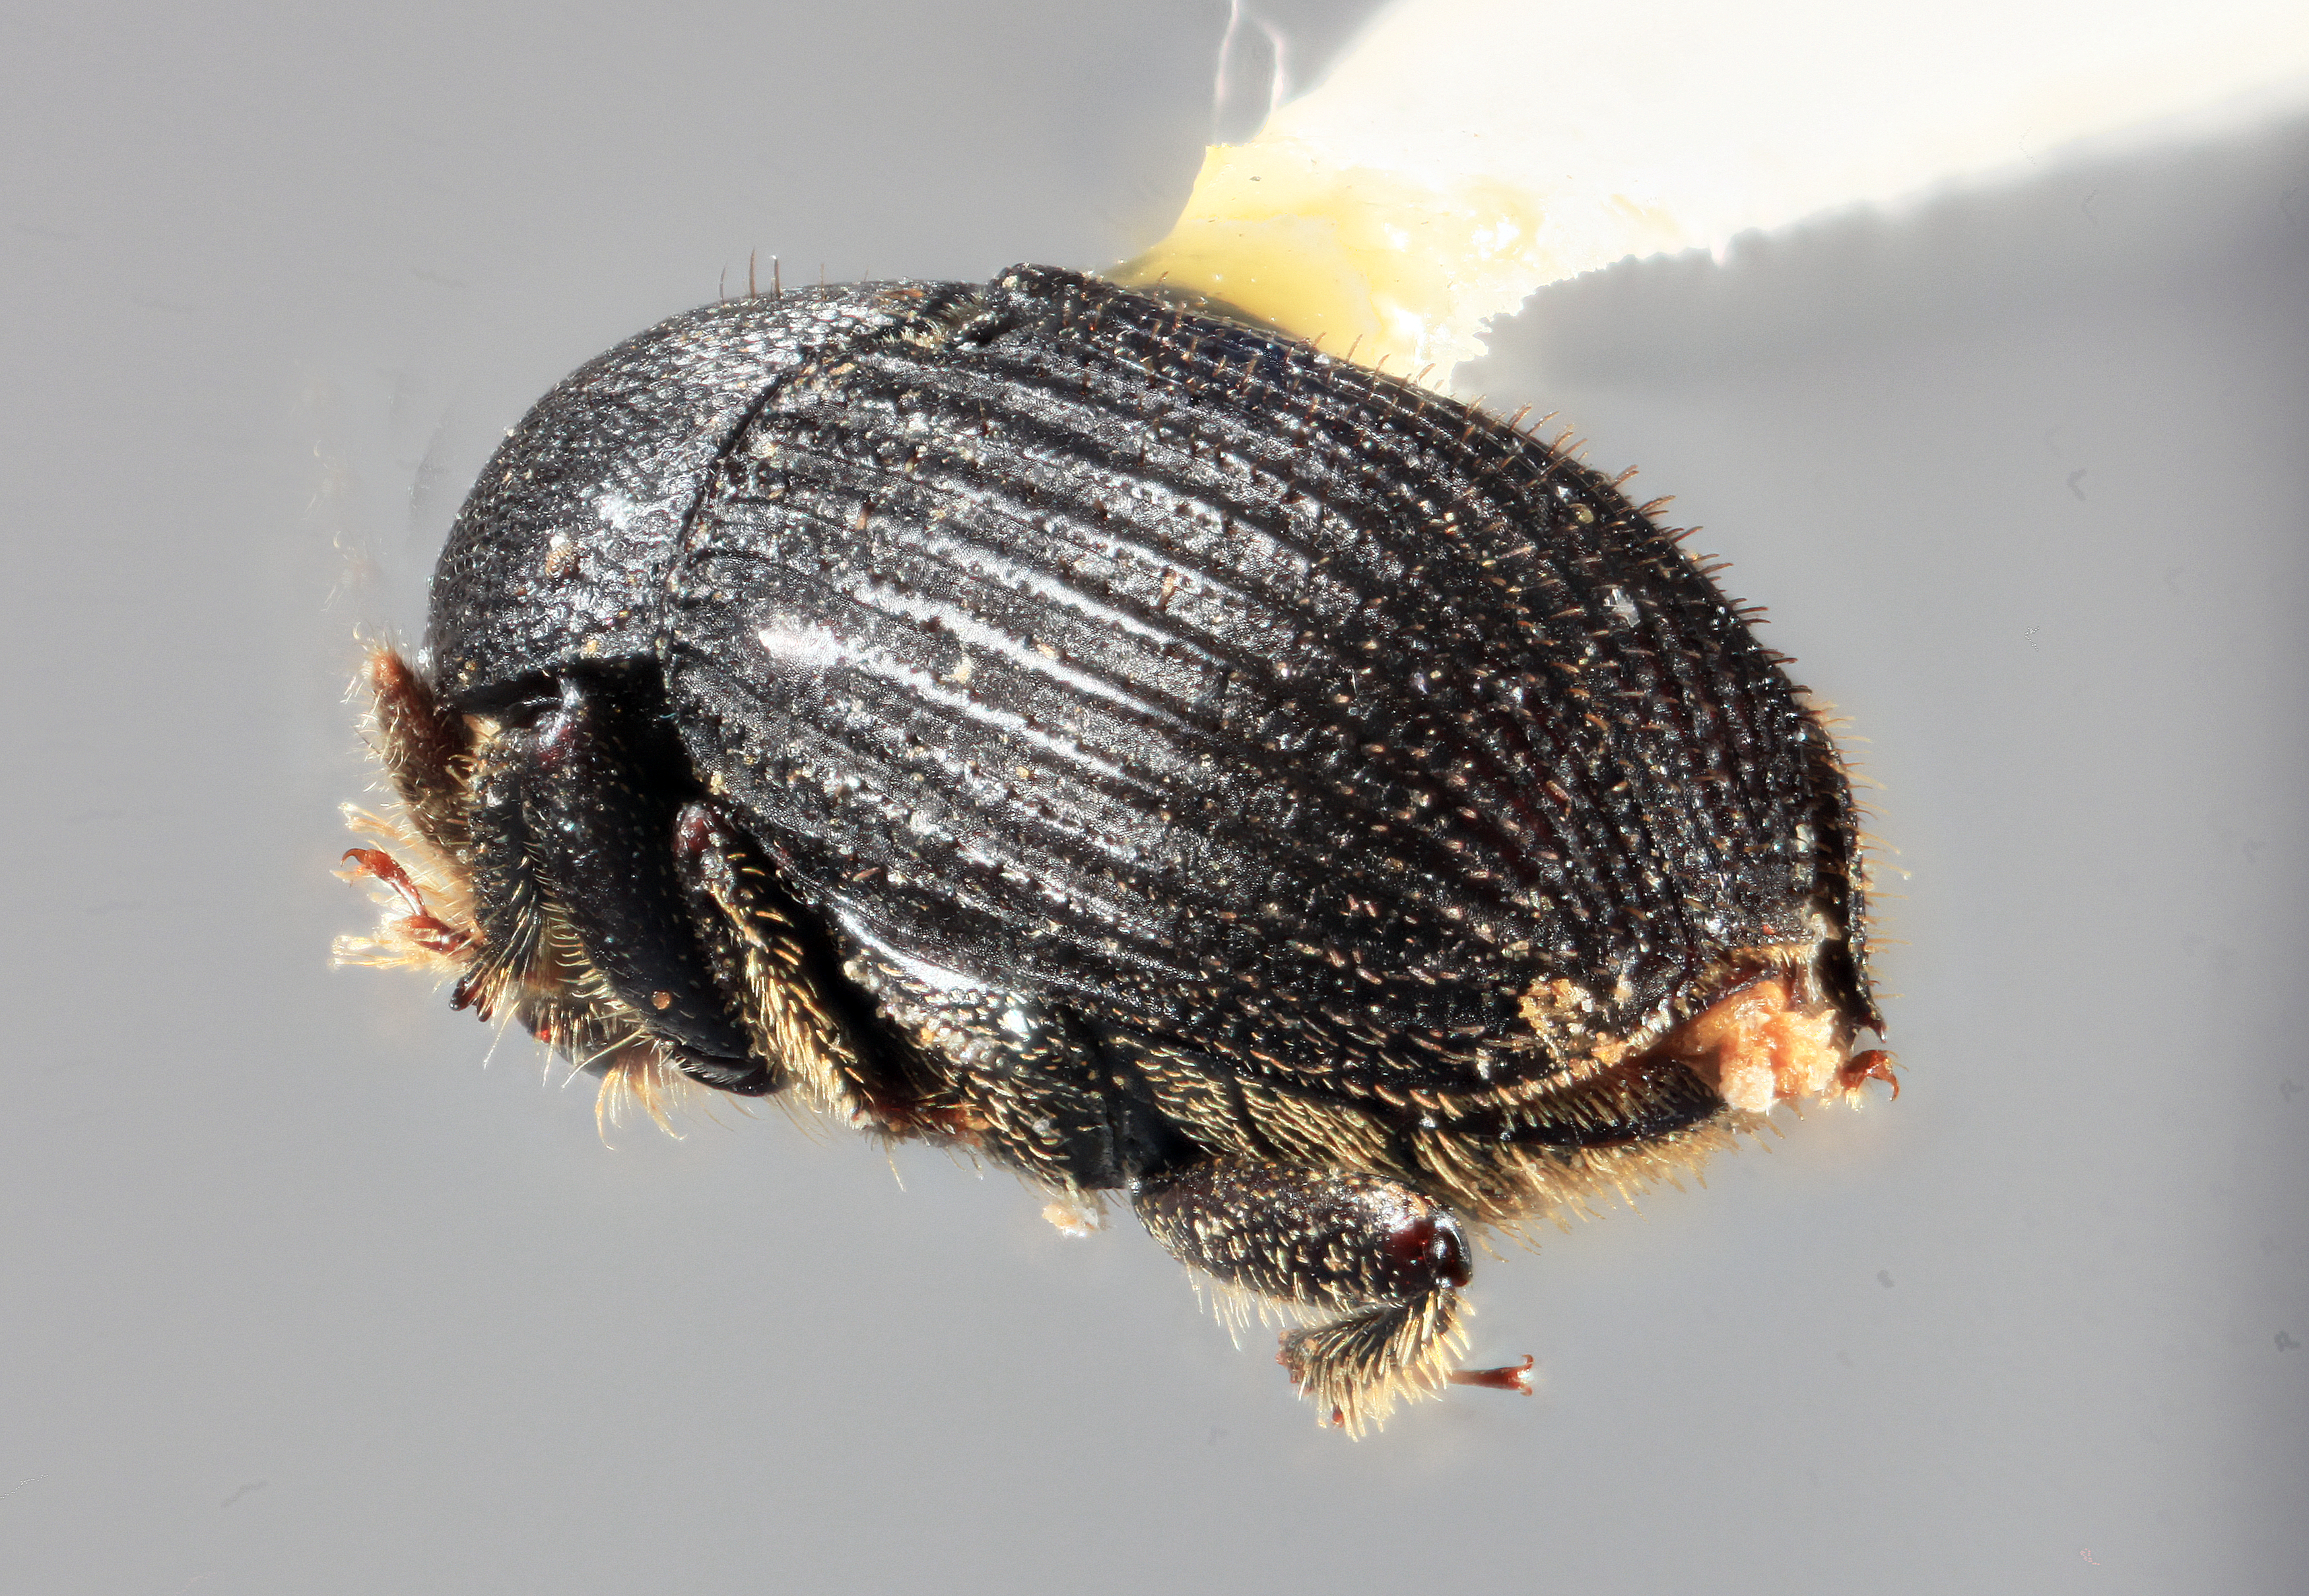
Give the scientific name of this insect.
Bothrosternus definitus
